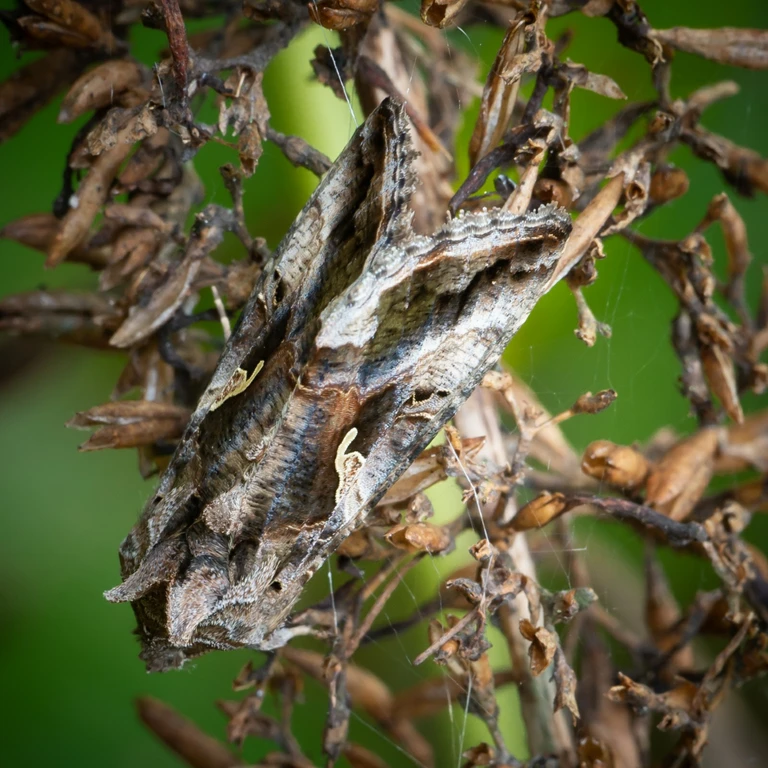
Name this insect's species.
Autographa gamma
